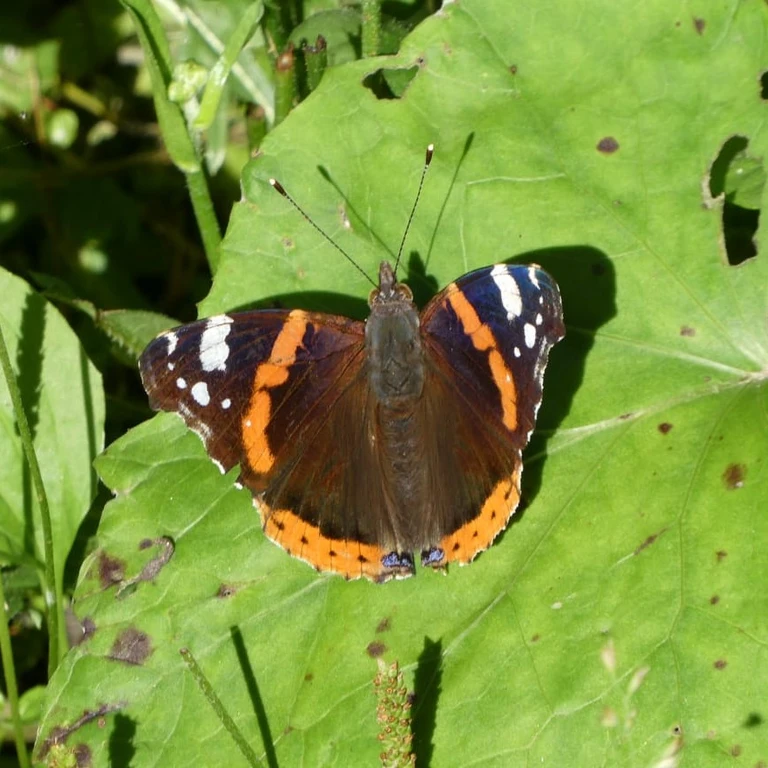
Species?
Vanessa atalanta
